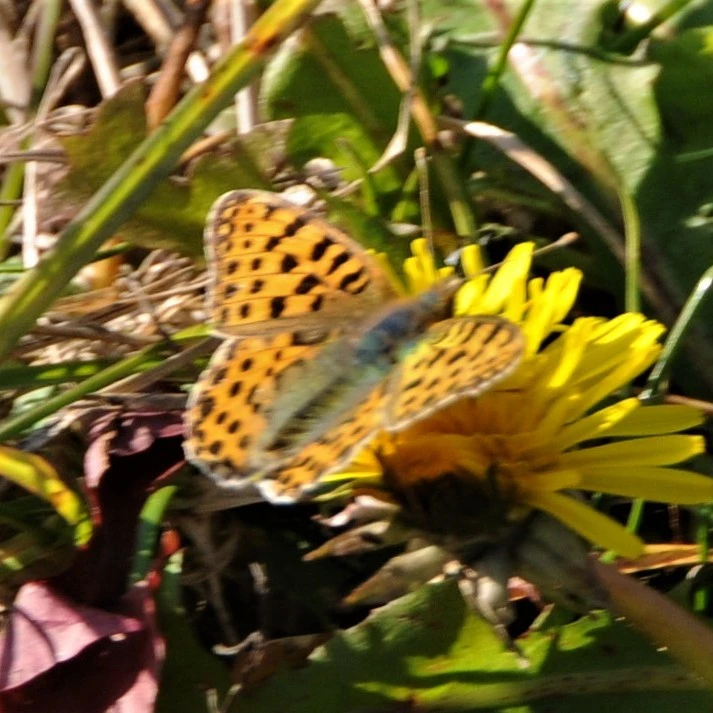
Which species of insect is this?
Issoria lathonia
